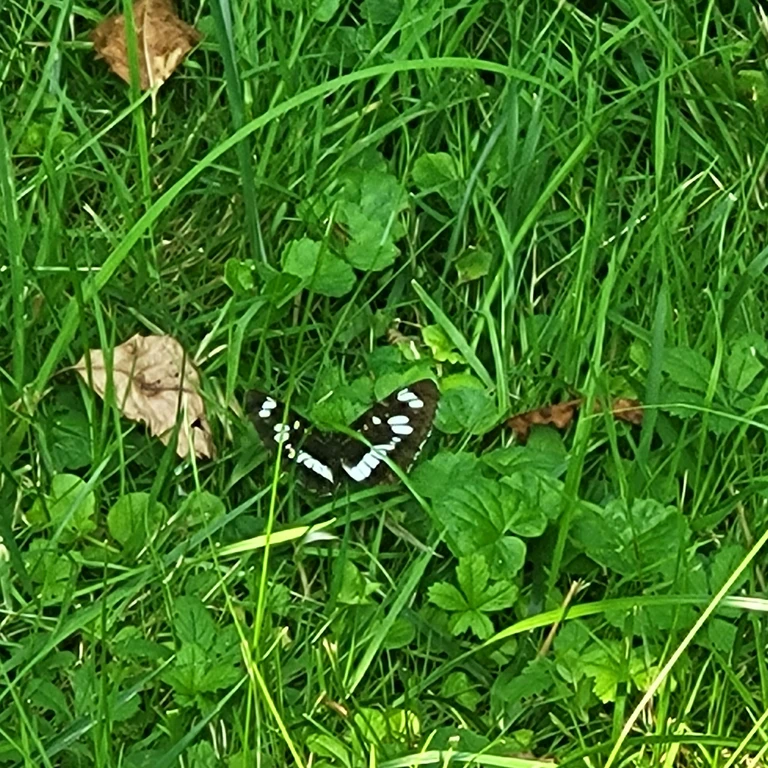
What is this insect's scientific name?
Neptis rivularis
